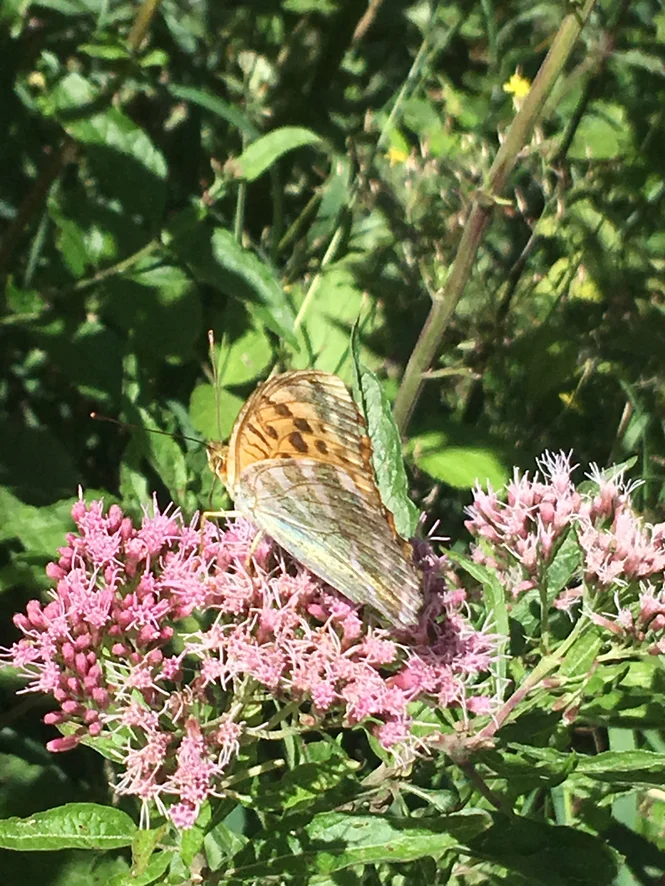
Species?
Argynnis paphia
